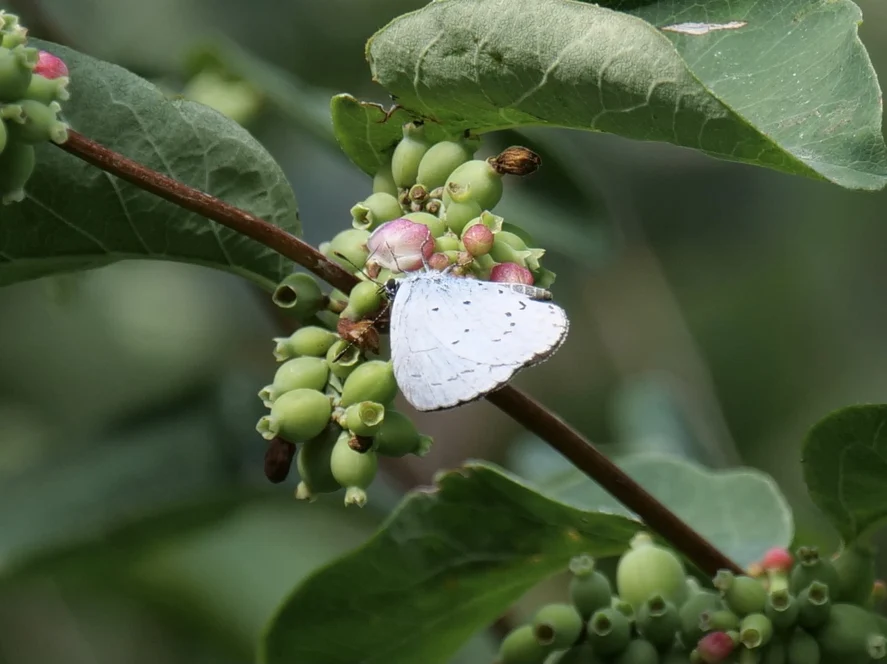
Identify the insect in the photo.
Celastrina argiolus
